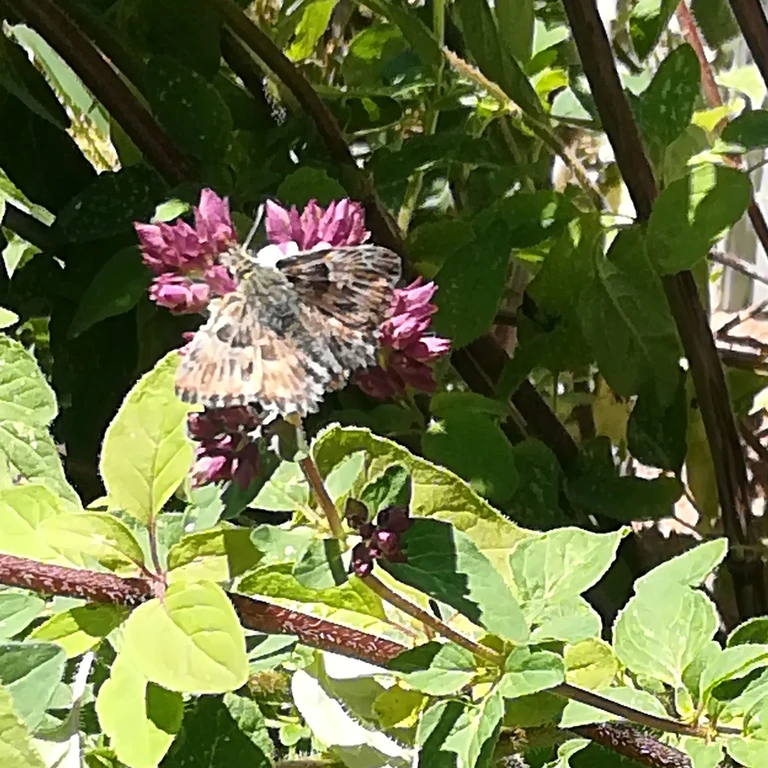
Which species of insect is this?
Carcharodus alceae
